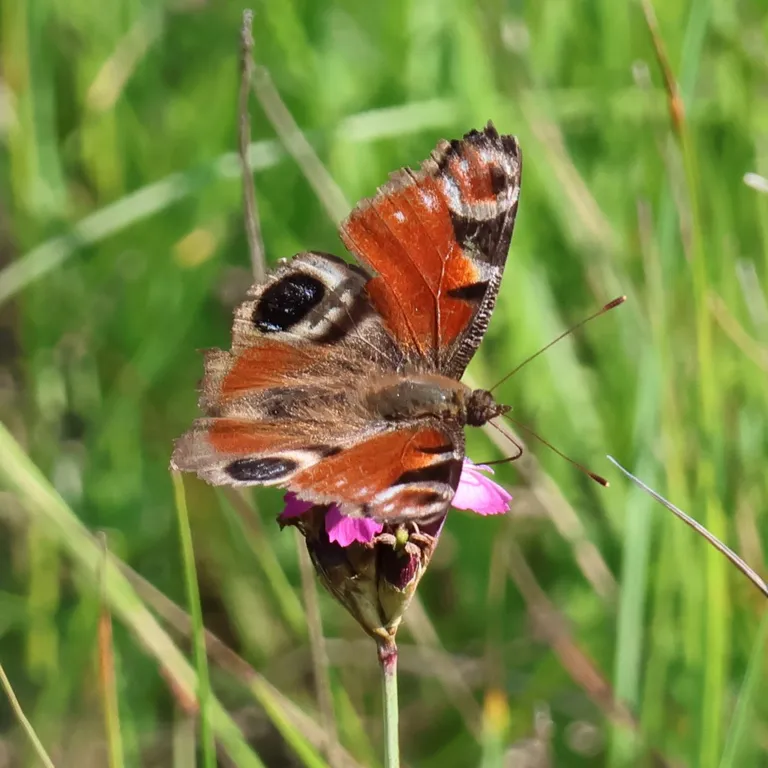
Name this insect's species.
Aglais io
